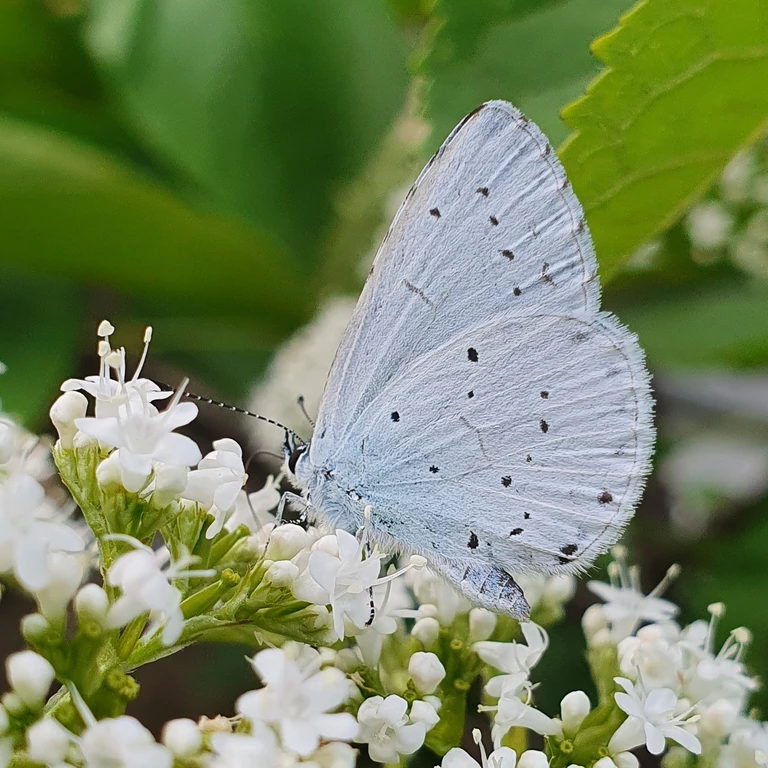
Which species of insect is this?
Celastrina argiolus
